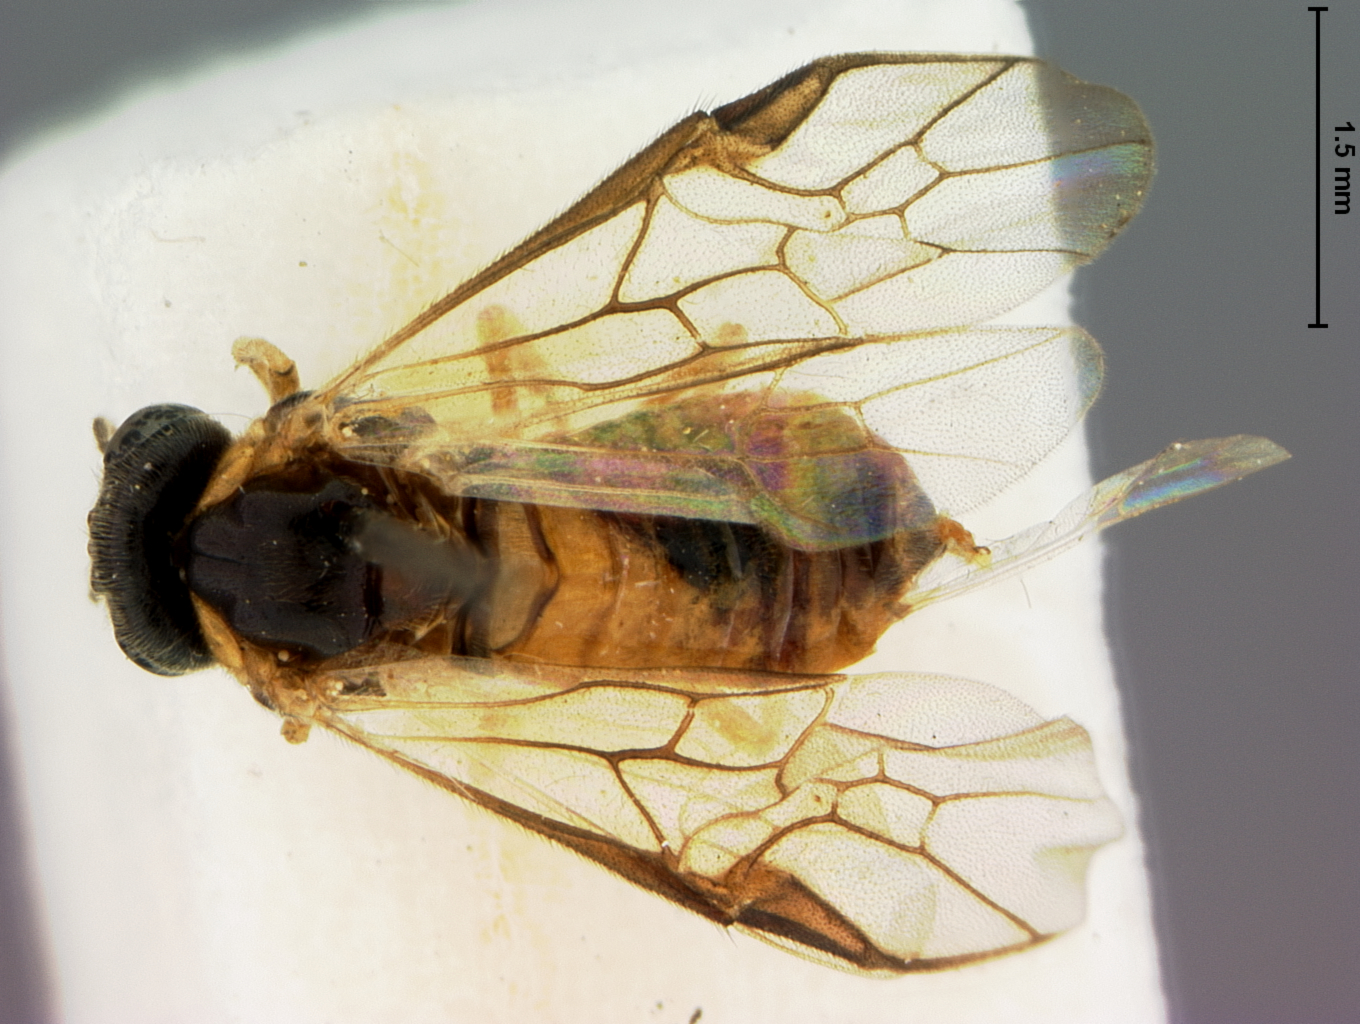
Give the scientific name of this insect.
Acordulecera erythrogastra
